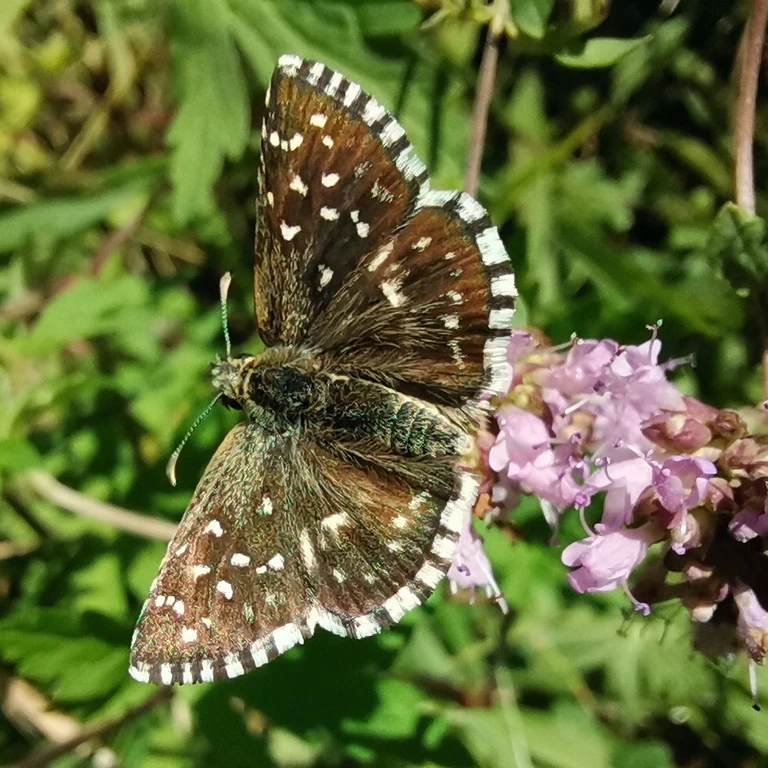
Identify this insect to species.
Pyrgus malvae
